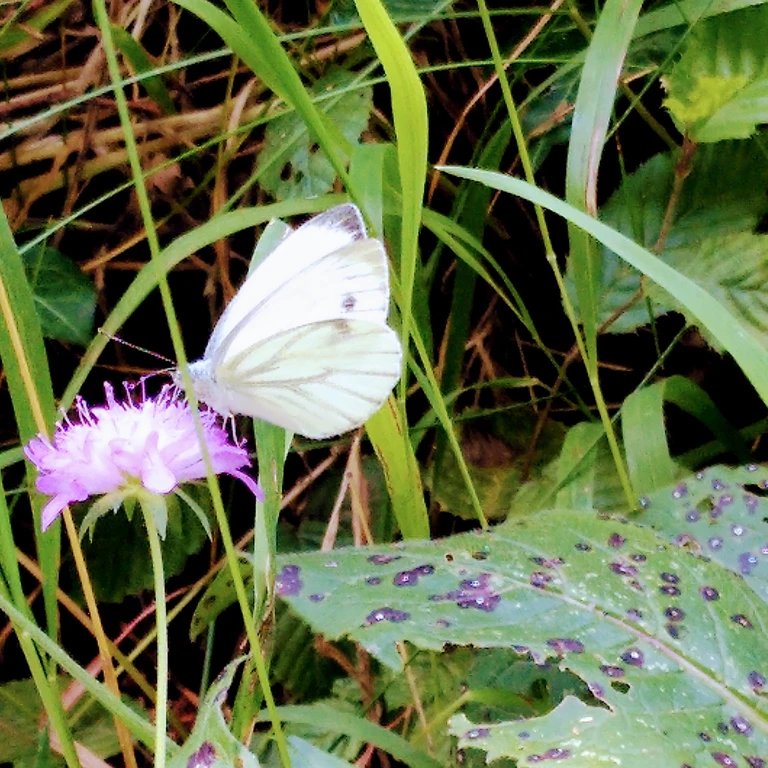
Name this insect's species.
Pieris napi
